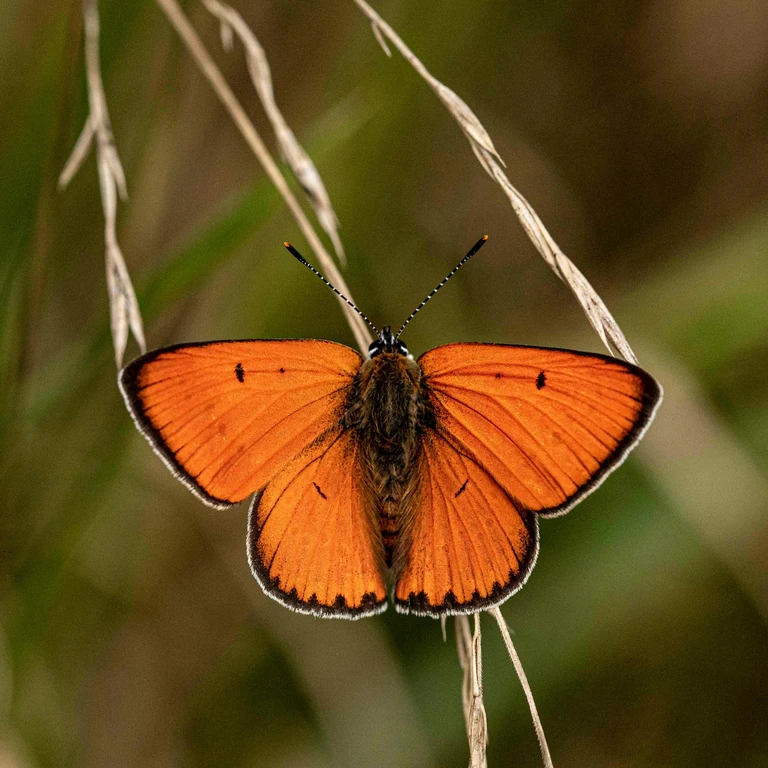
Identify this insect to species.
Lycaena dispar
